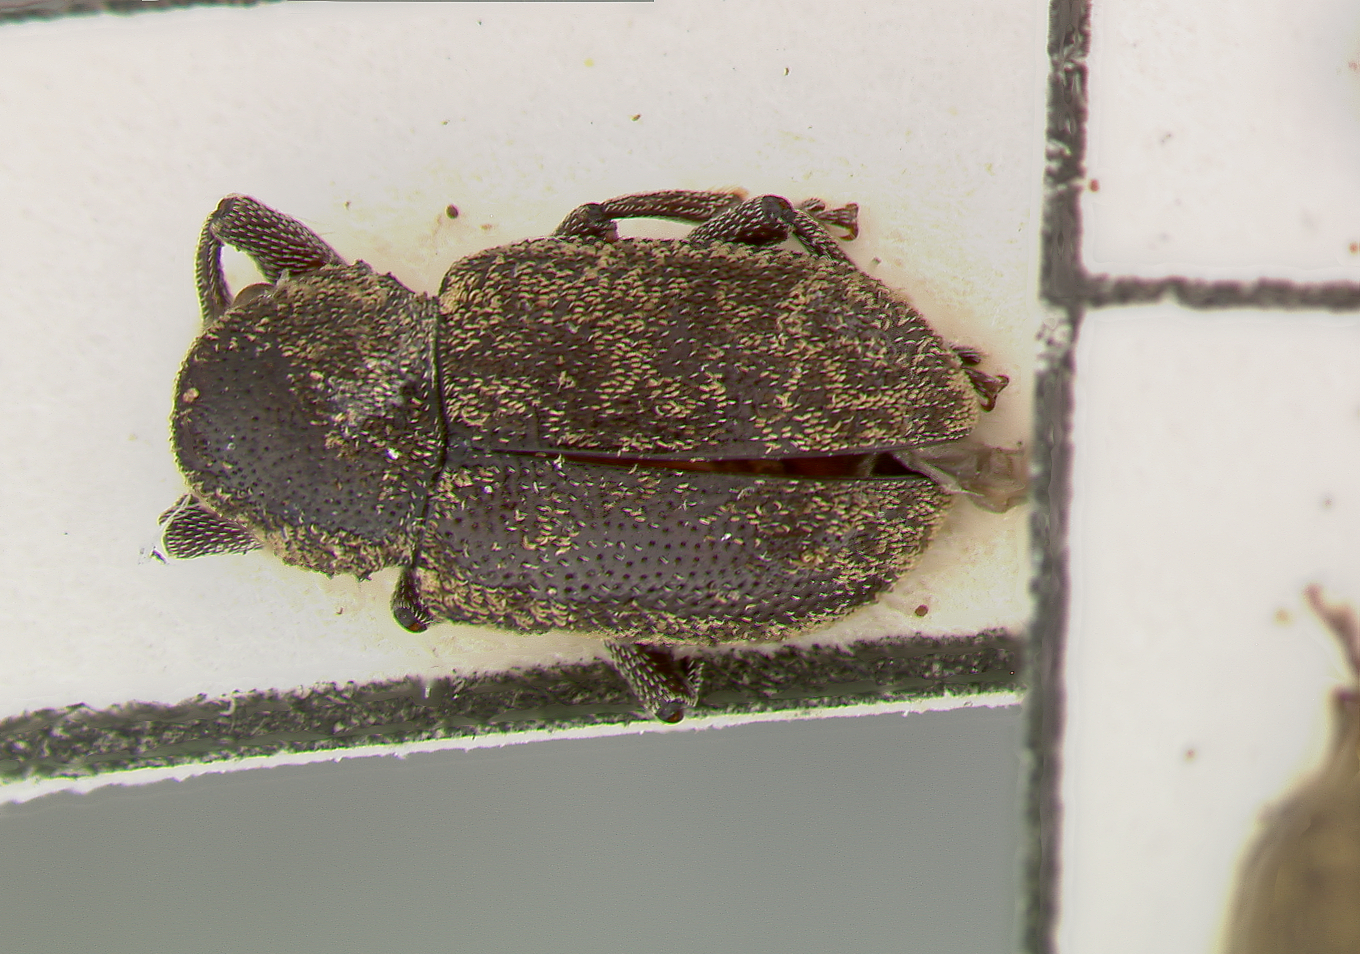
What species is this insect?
Myochrous mamorensis
